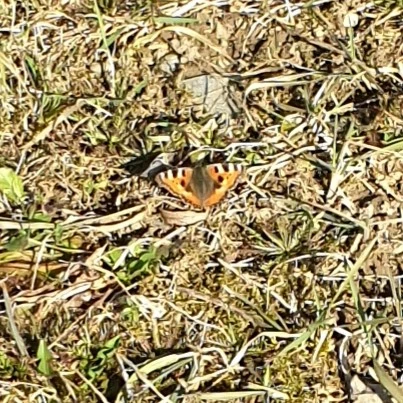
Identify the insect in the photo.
Aglais urticae
